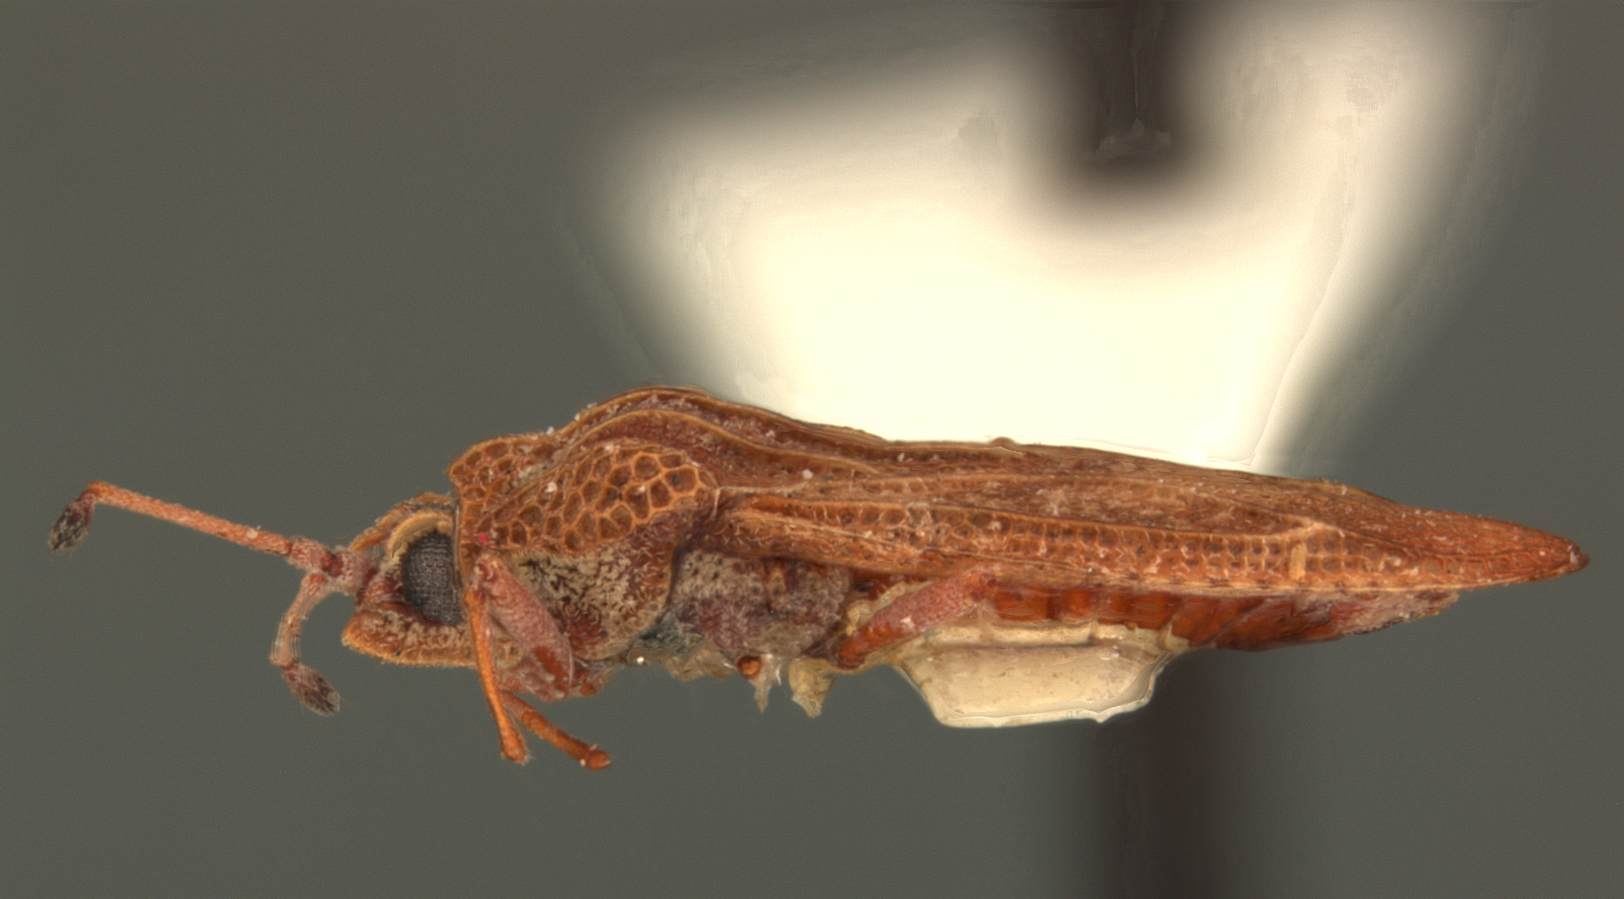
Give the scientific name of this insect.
Physatocheila ruris
